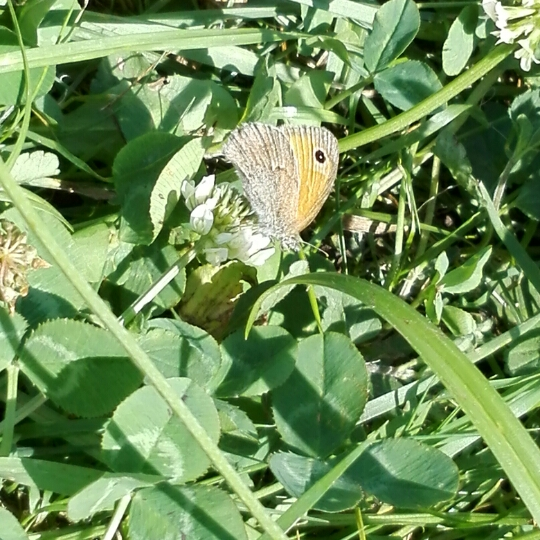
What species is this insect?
Coenonympha pamphilus
